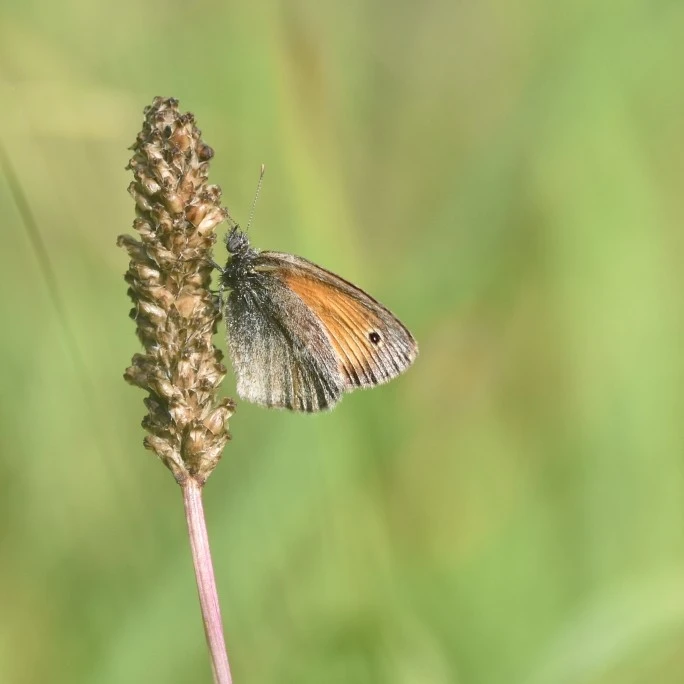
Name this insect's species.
Coenonympha pamphilus
